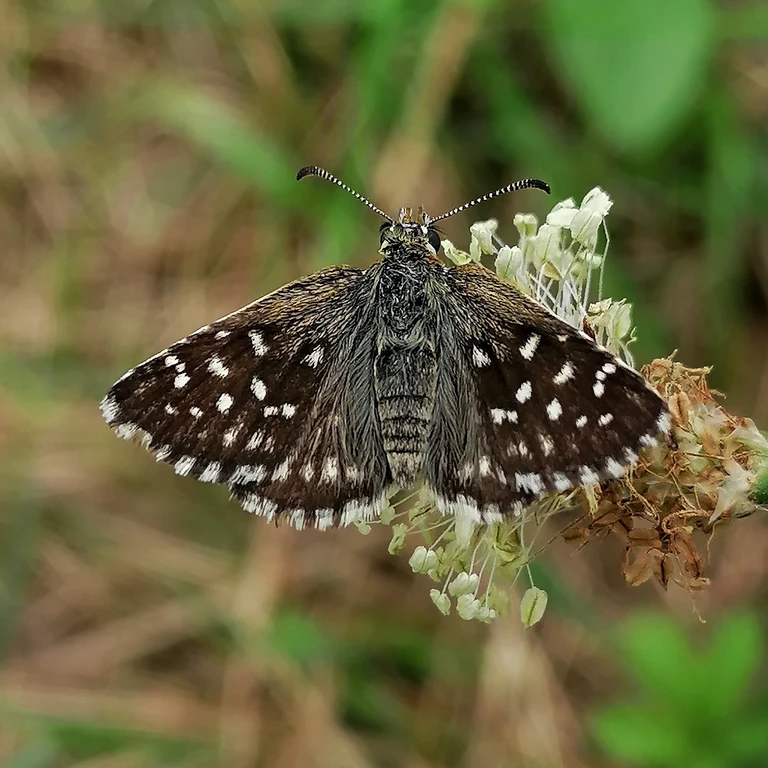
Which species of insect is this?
Pyrgus malvae
